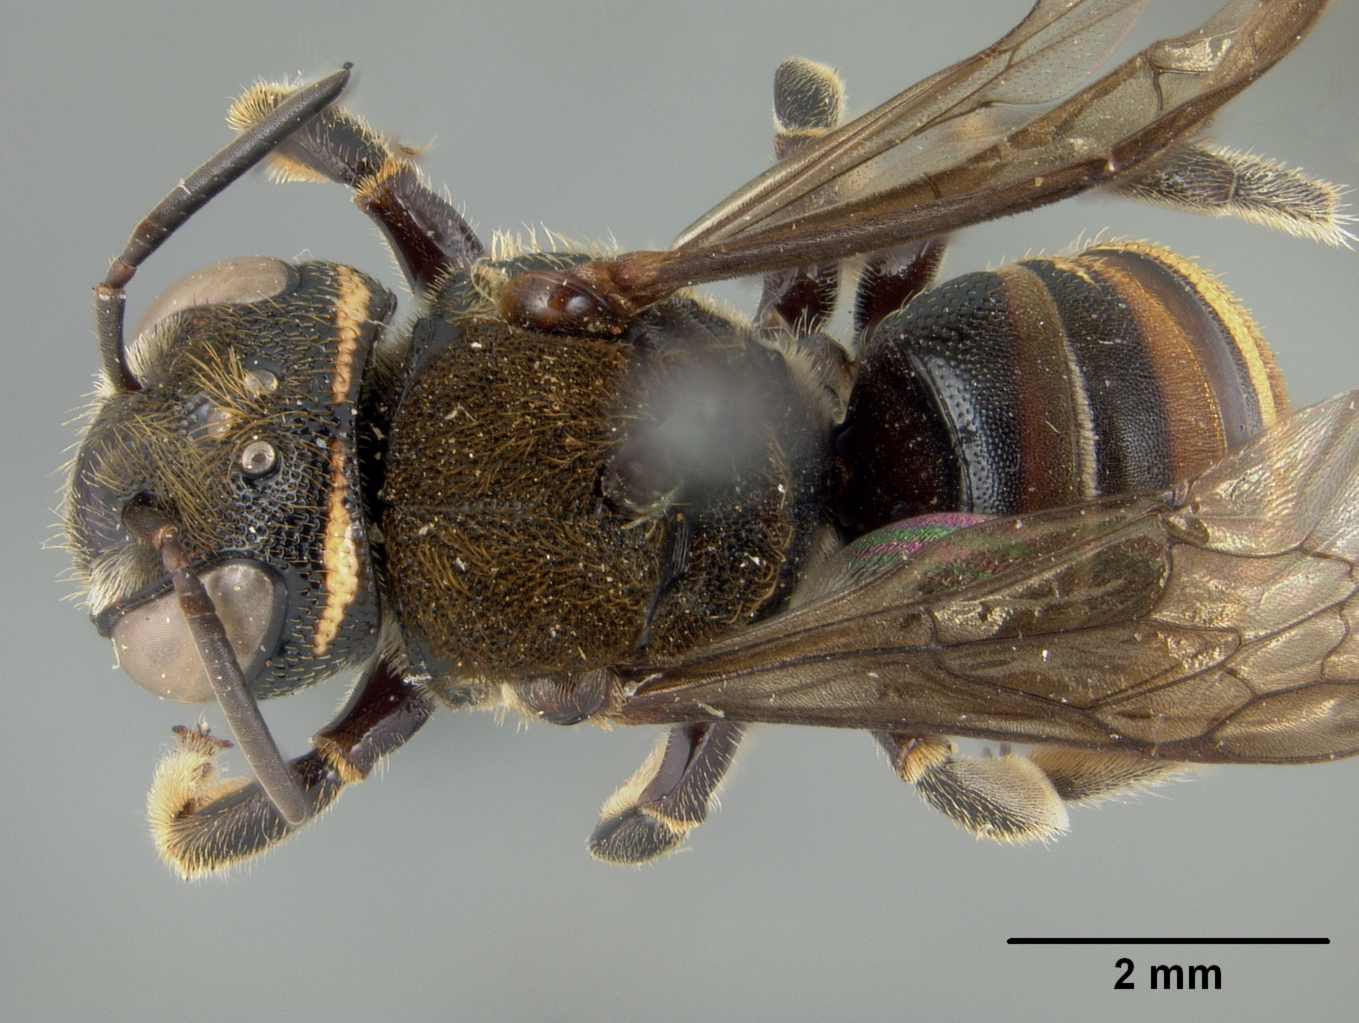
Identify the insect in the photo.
Dianthidium manni
